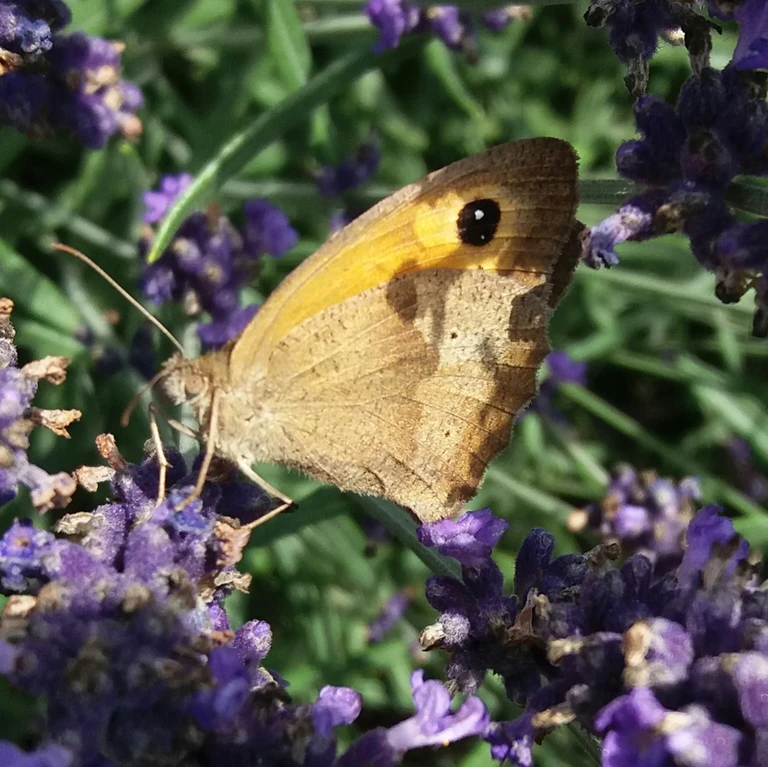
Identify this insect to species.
Maniola jurtina
